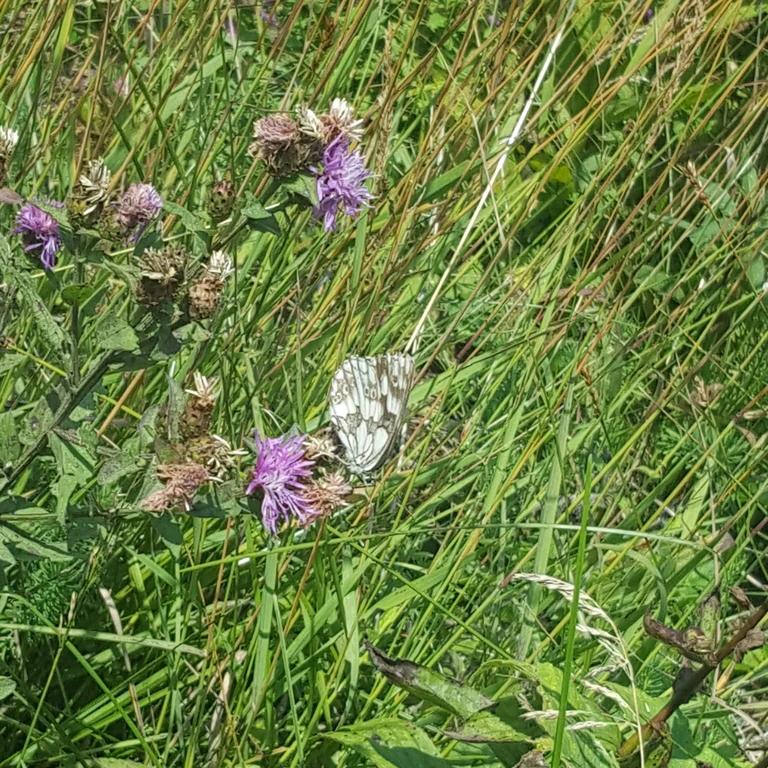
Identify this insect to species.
Melanargia galathea
